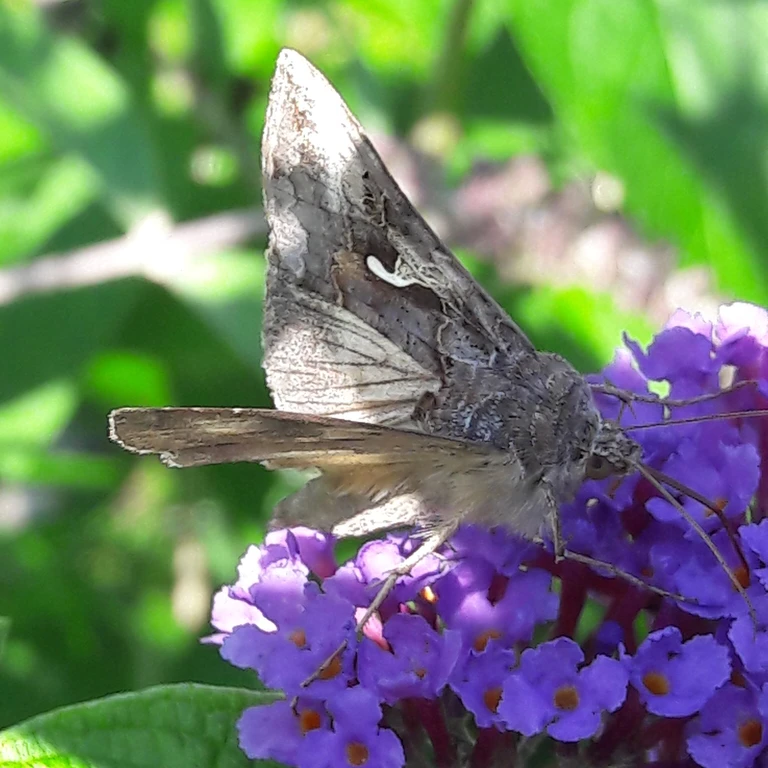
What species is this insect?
Autographa gamma
